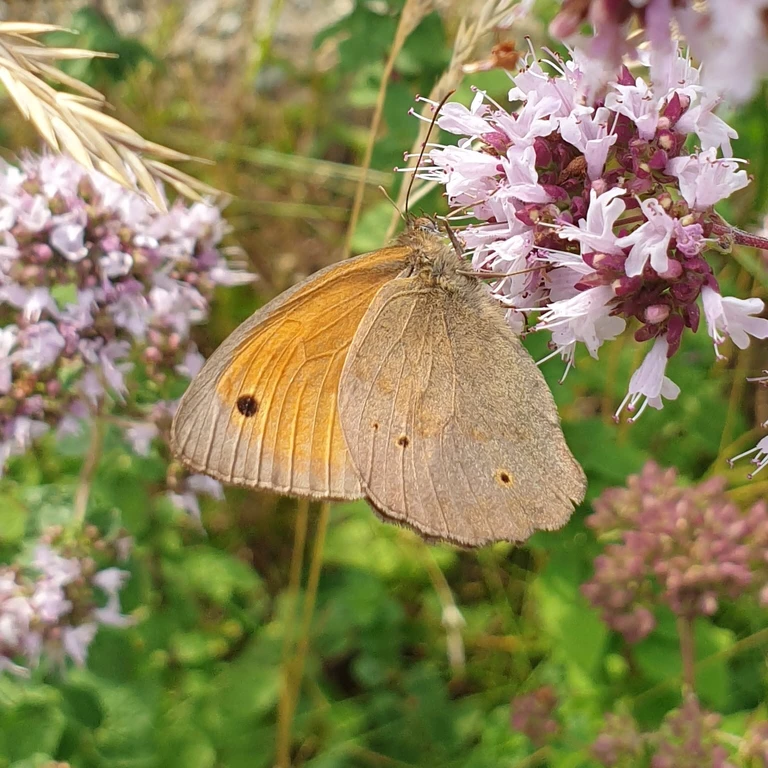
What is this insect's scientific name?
Maniola jurtina
